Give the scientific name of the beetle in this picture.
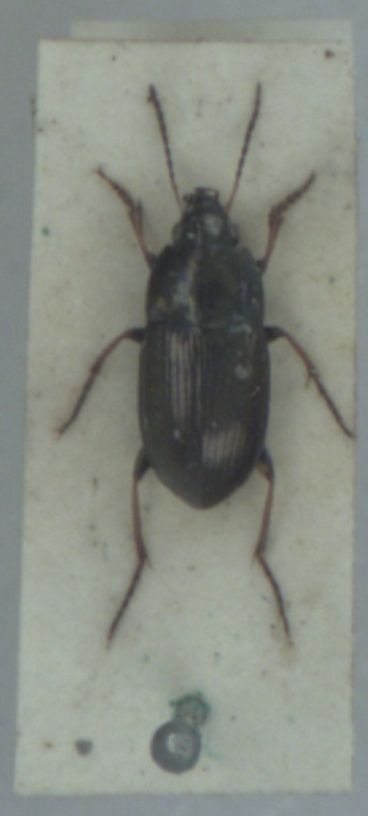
Amara plebeja
